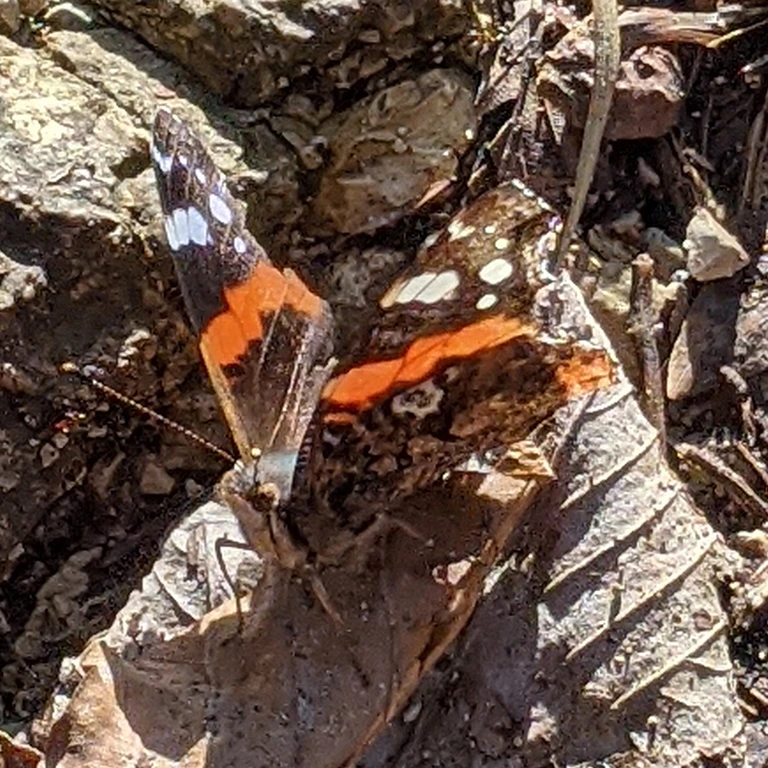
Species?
Vanessa atalanta
